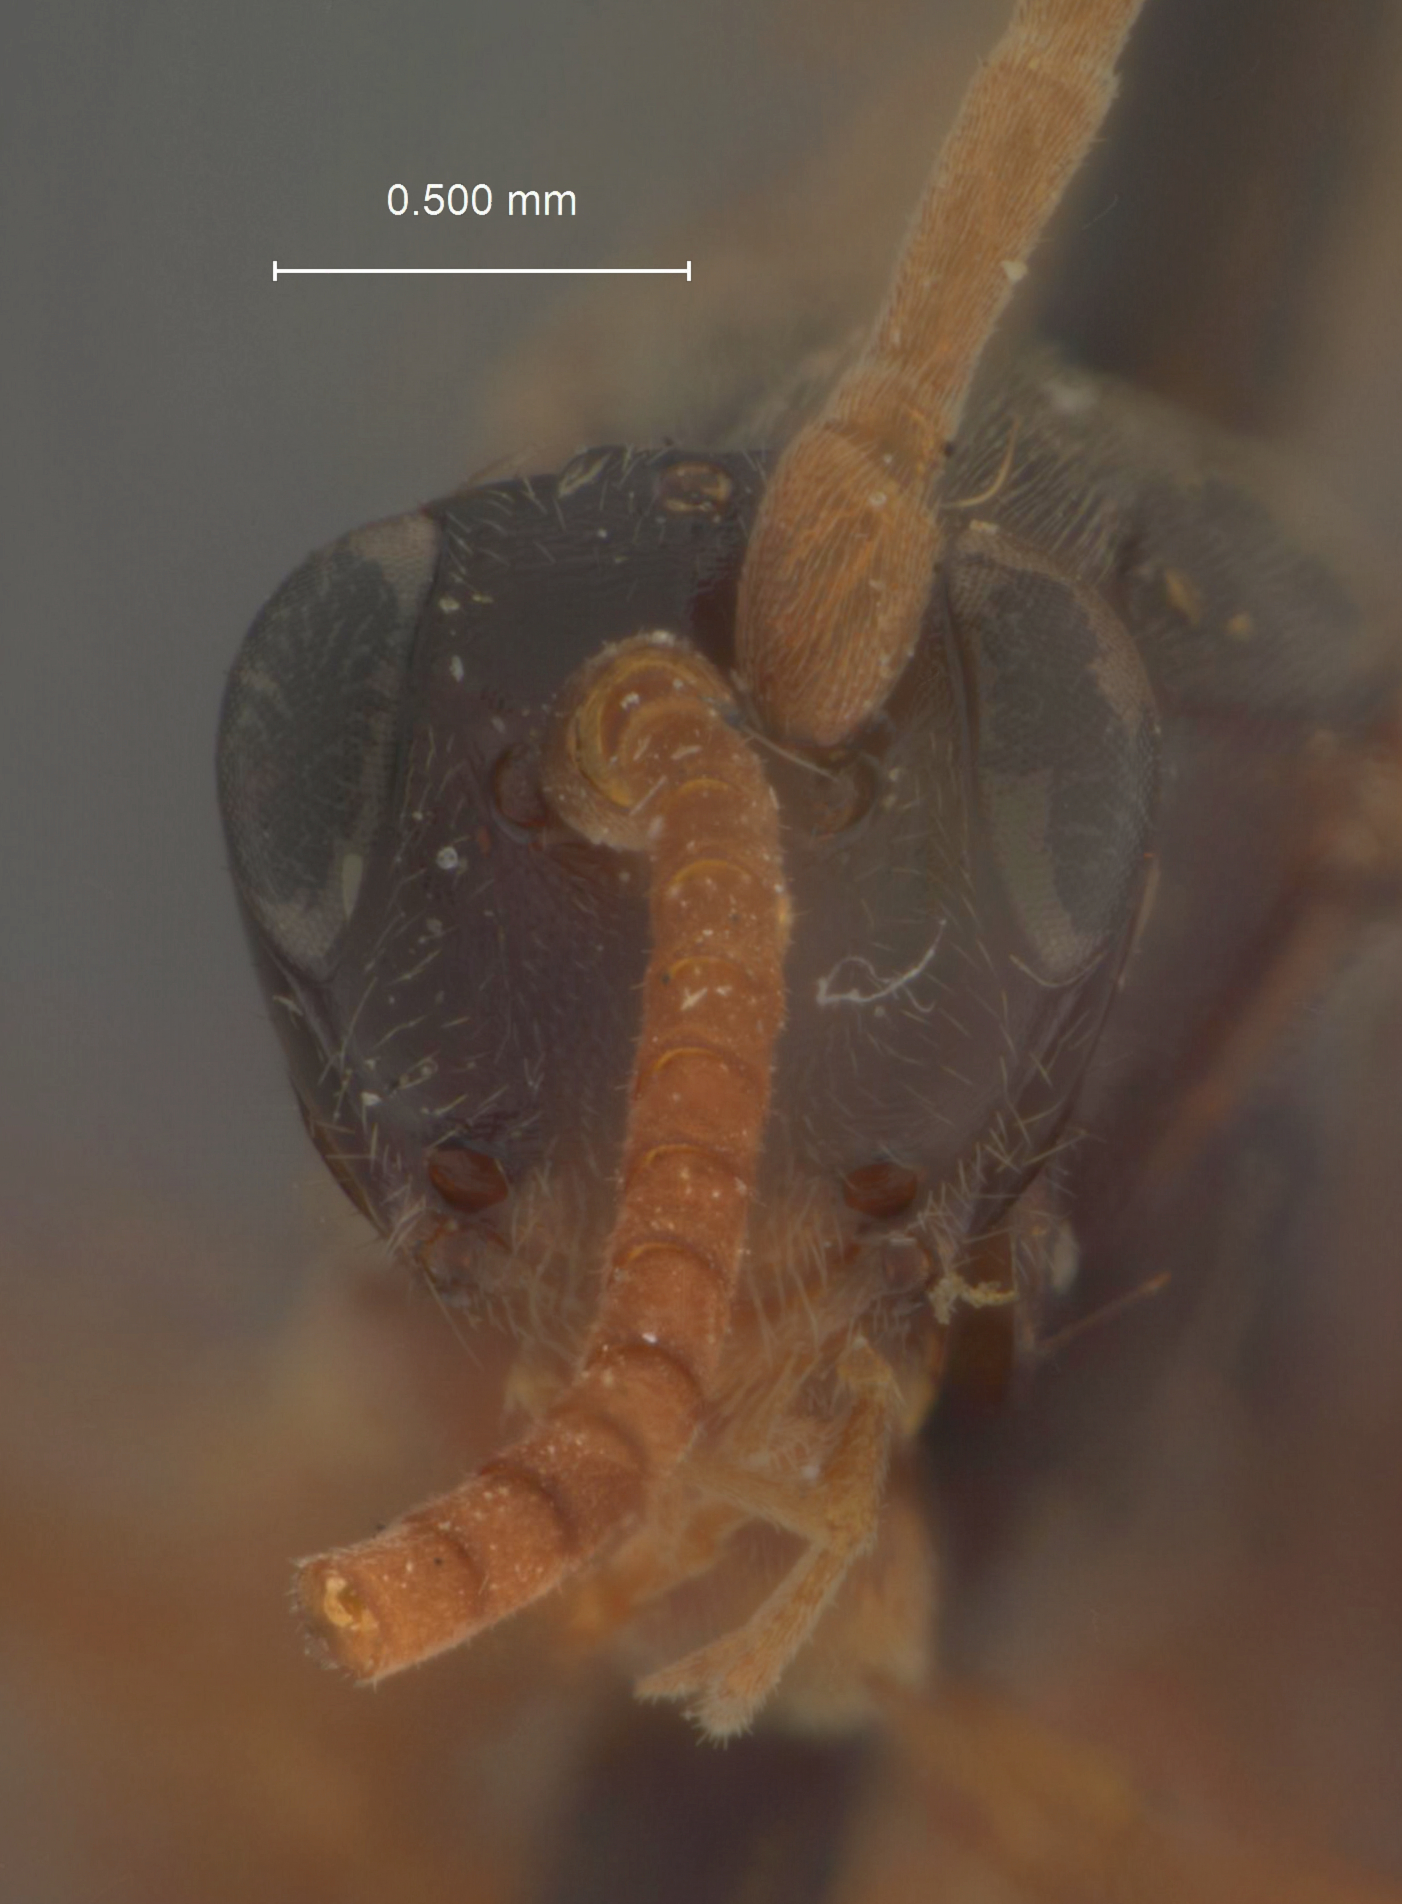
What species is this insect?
Myersia grandis
